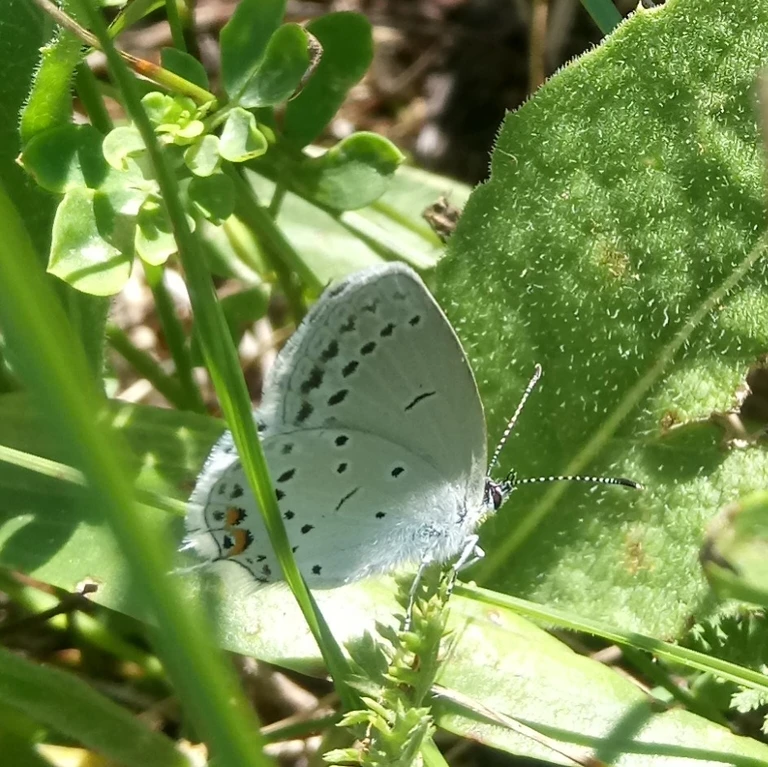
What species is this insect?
Cupido argiades (also Elkalyce argiades)
